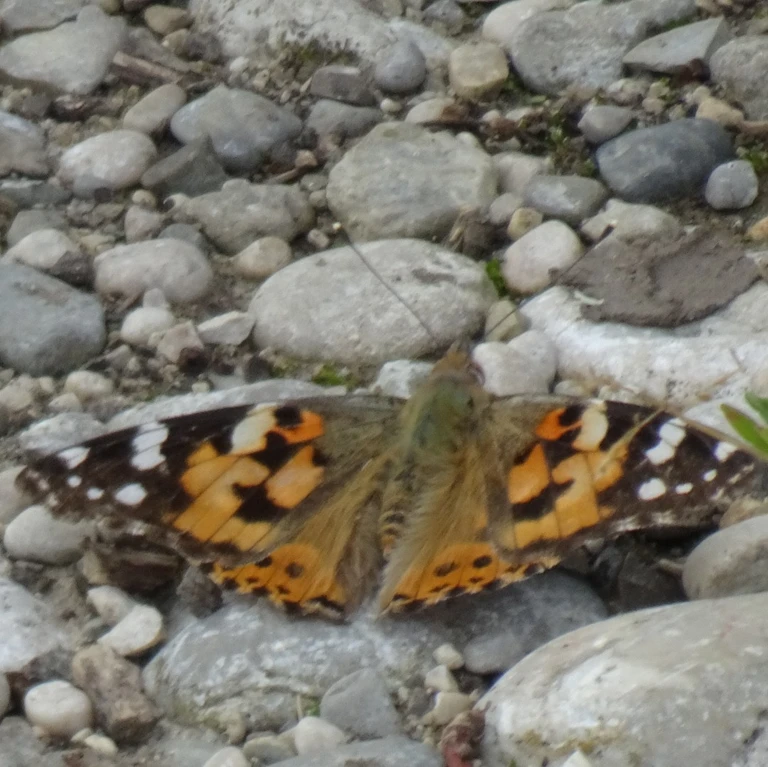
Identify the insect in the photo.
Vanessa cardui
